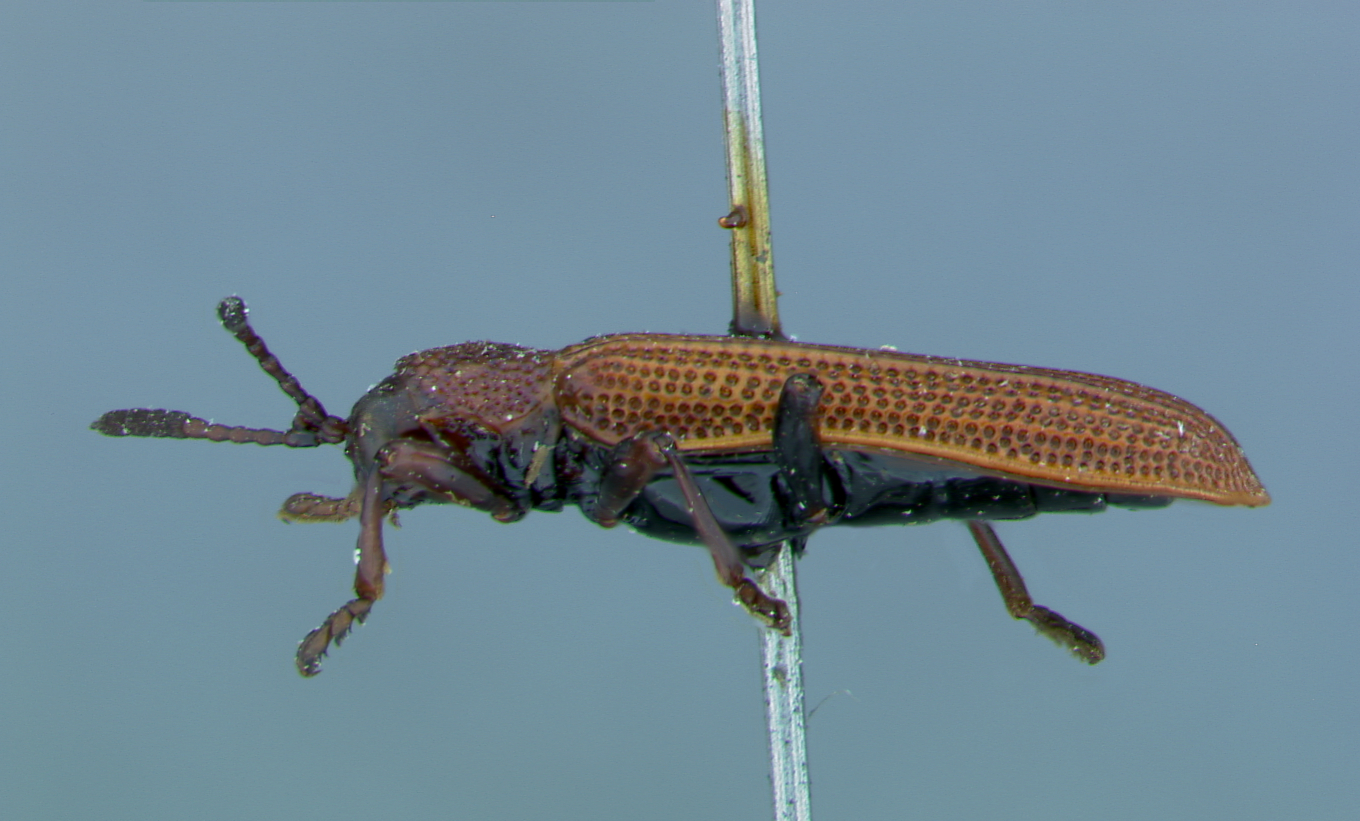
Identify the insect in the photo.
Acentroptera nevermanni
